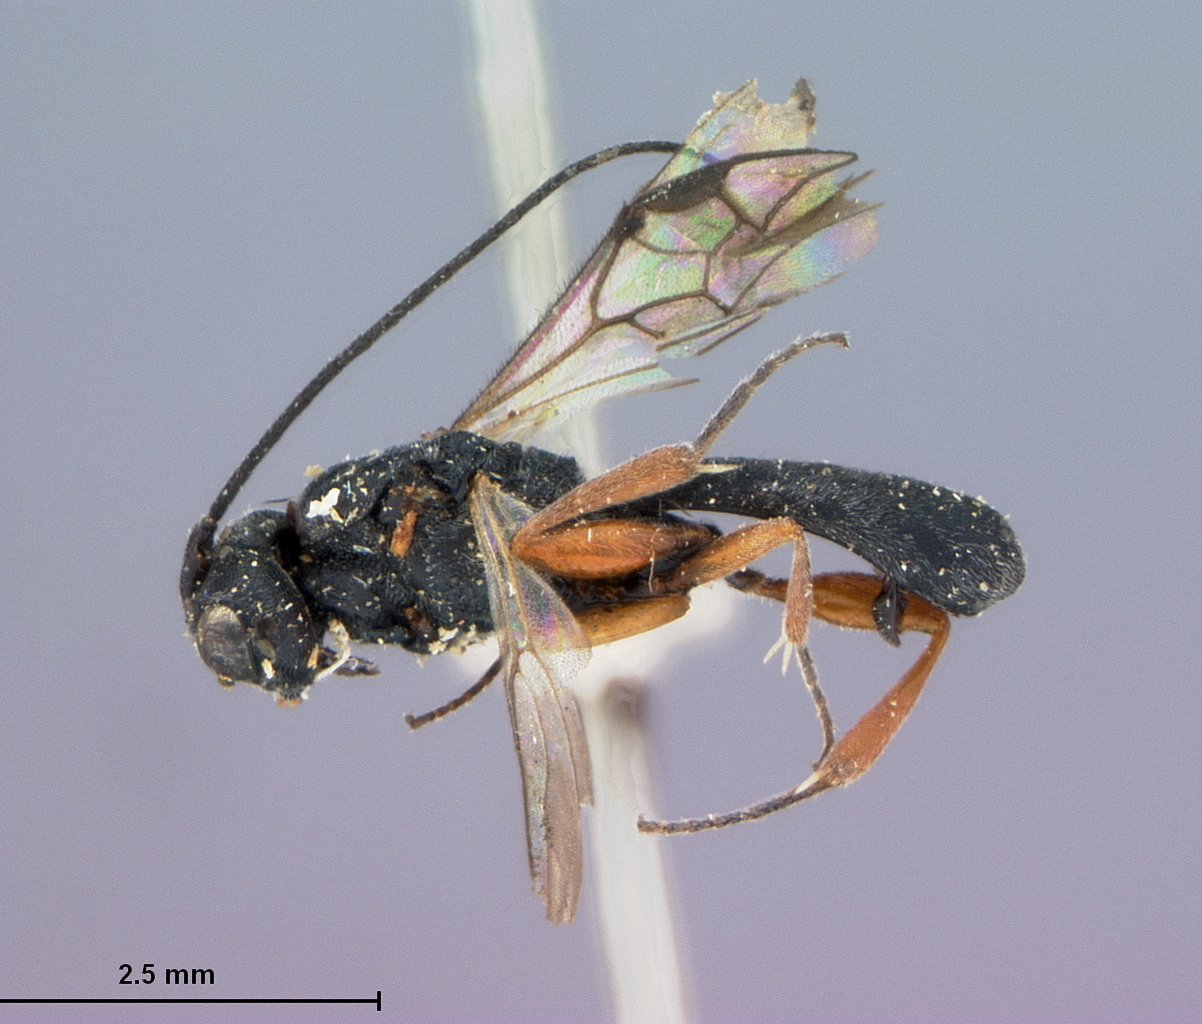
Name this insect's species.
Ascogaster intensus
